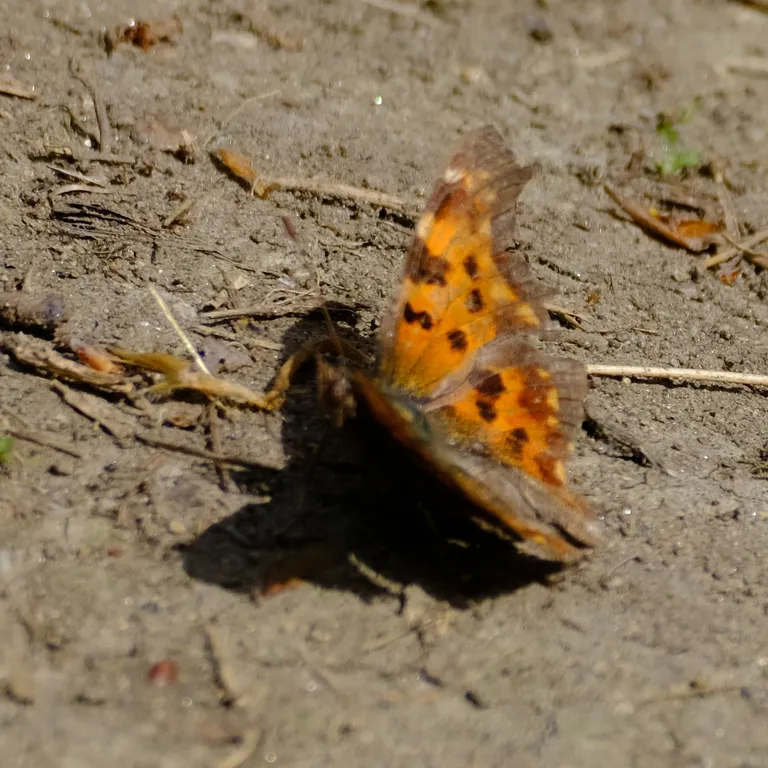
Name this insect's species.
Polygonia c-album
